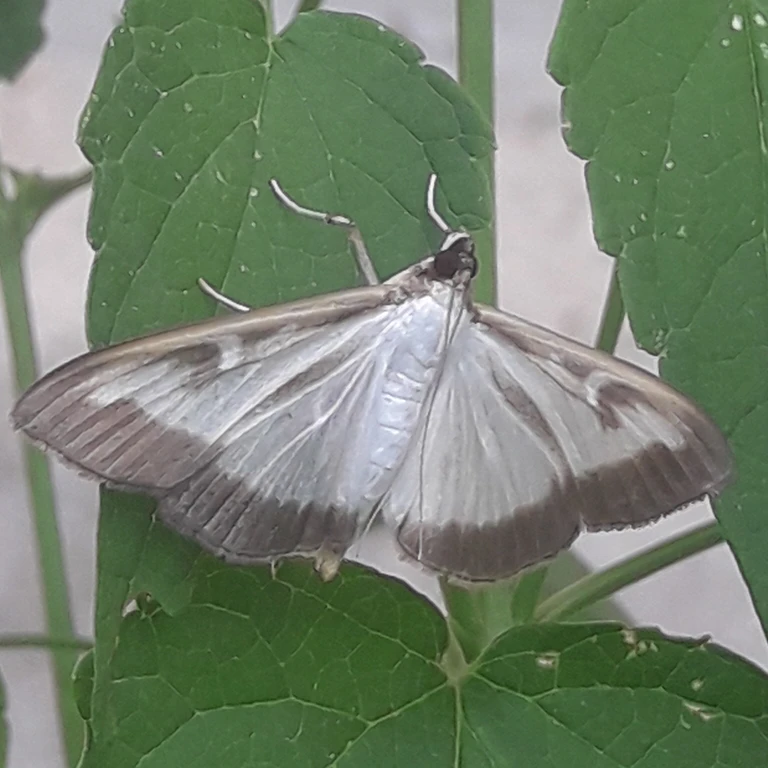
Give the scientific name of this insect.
Cydalima perspectalis
